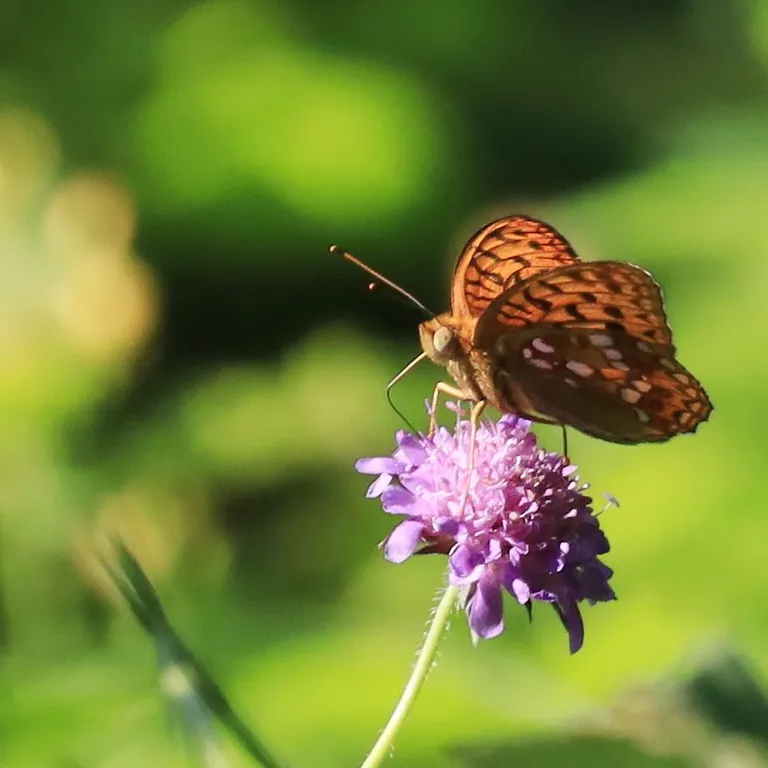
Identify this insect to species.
Fabriciana adippe
